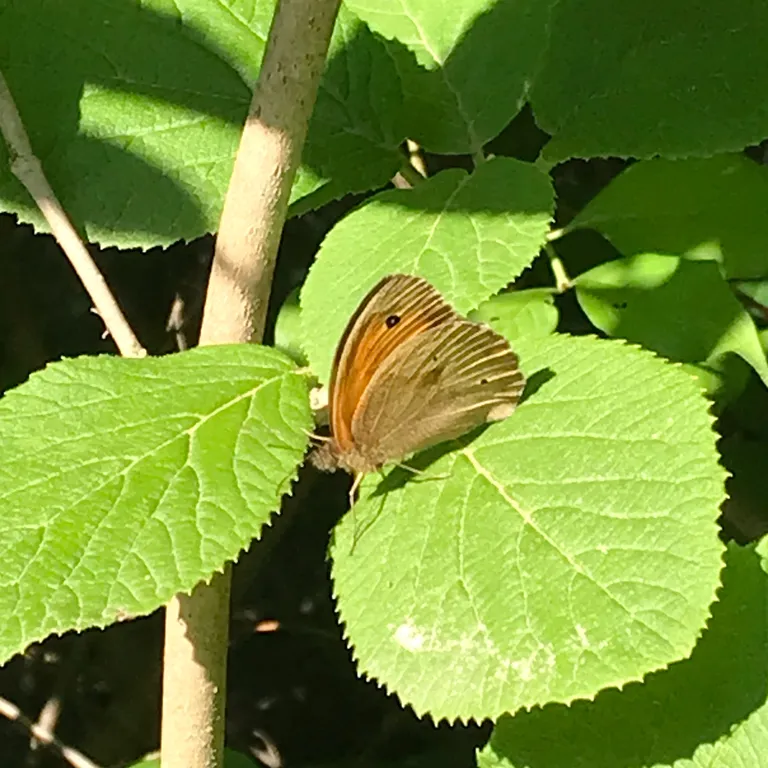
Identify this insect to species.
Maniola jurtina
